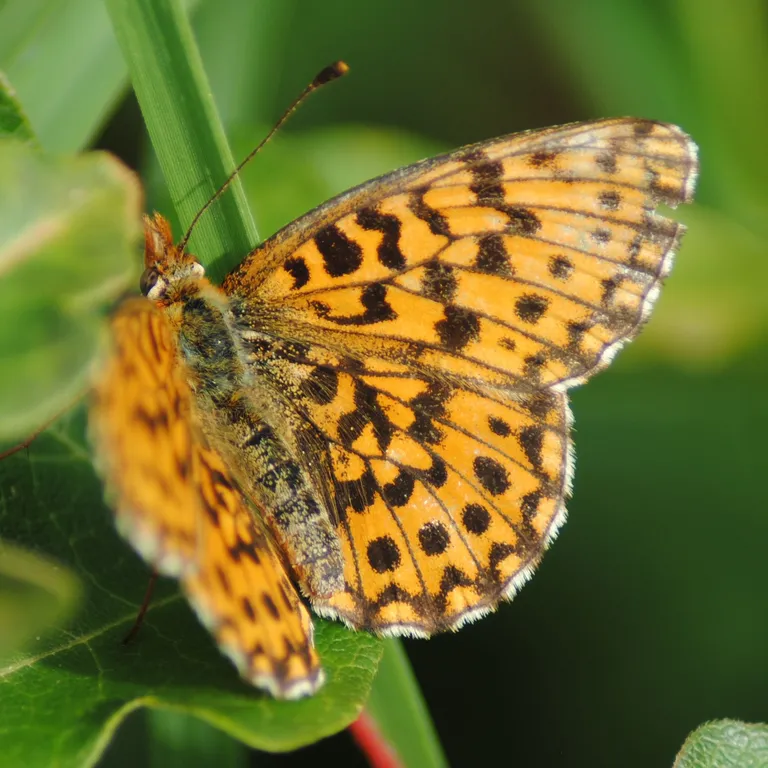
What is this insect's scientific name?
Boloria dia
